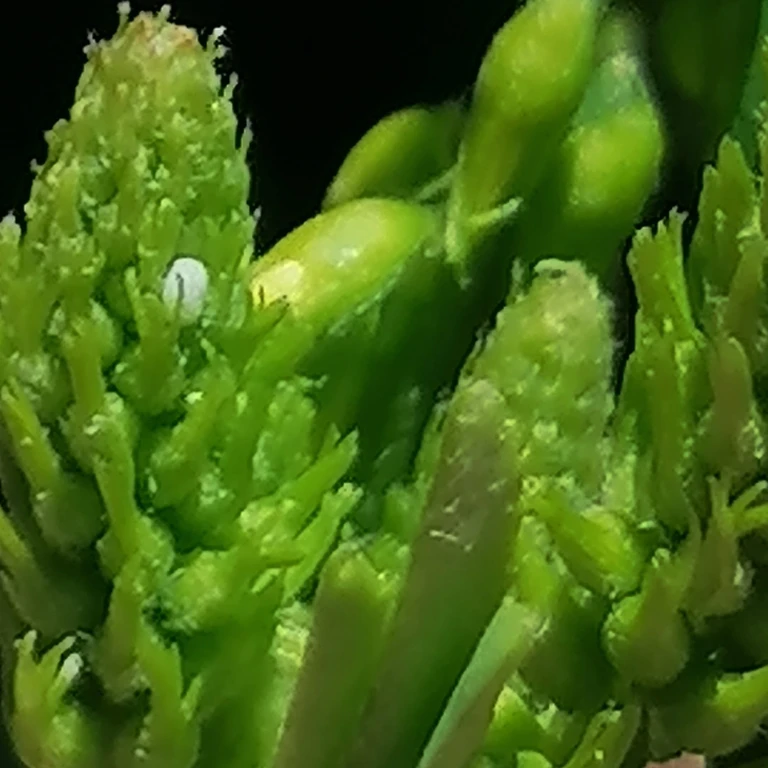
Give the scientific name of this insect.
Celastrina argiolus
